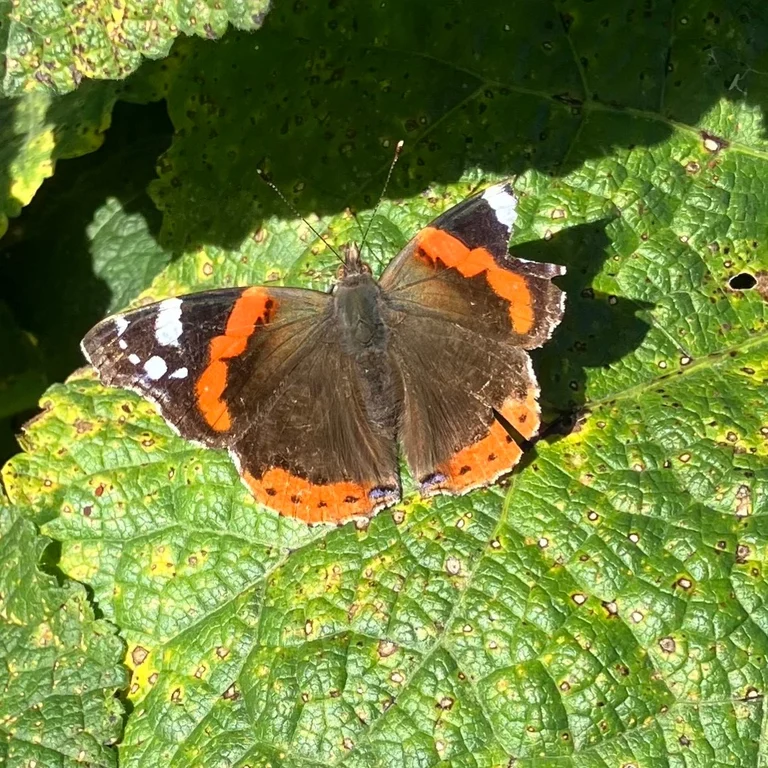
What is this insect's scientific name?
Vanessa atalanta
